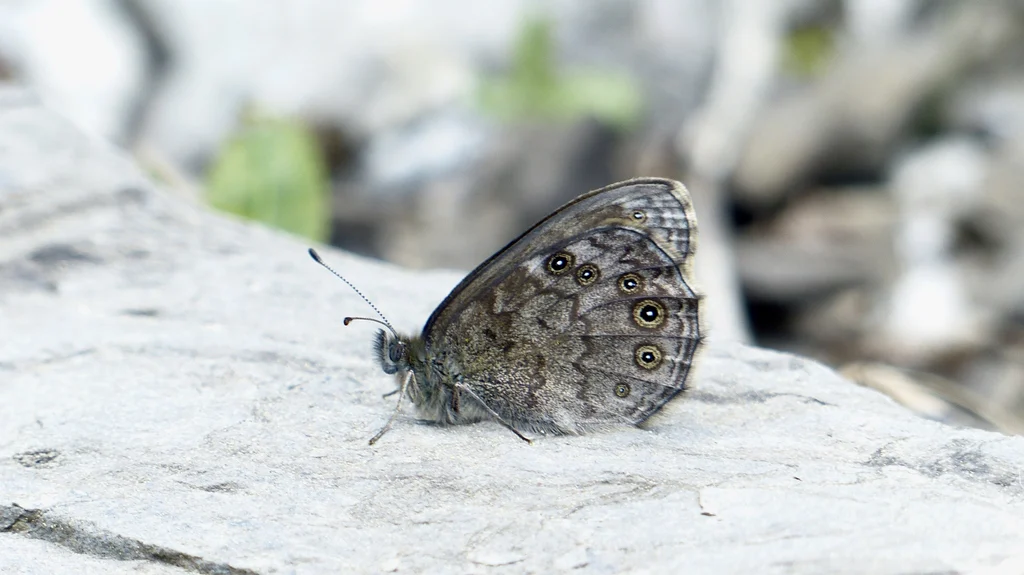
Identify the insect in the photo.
Lasiommata petropolitana (also Pararge petropolitana)
